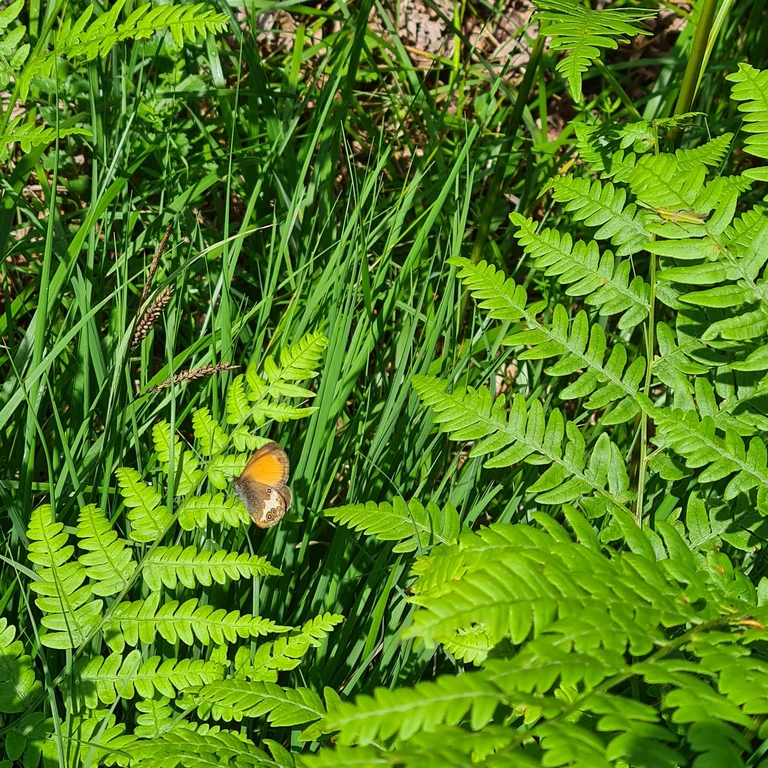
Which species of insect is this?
Coenonympha arcania
